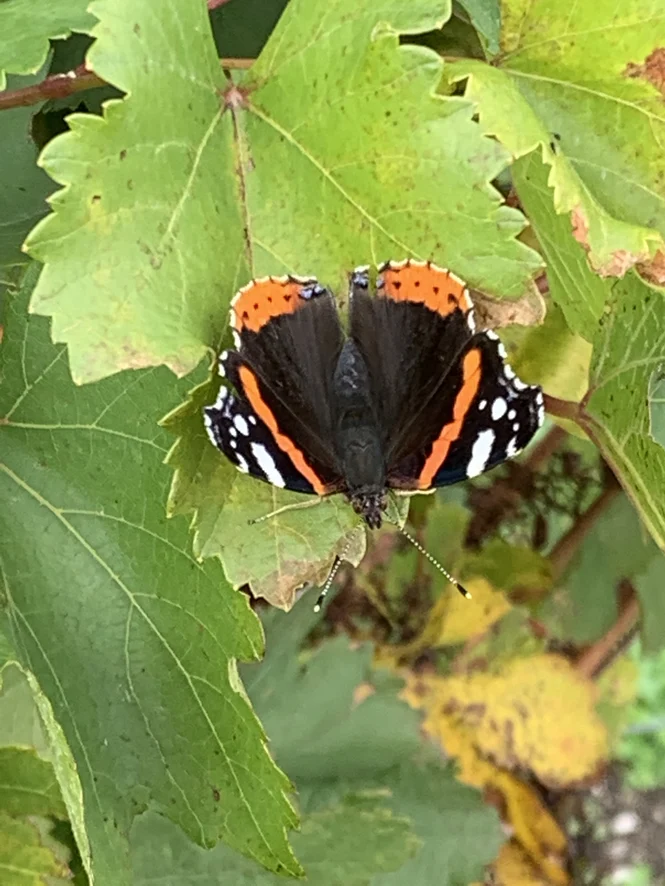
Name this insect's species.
Vanessa atalanta
